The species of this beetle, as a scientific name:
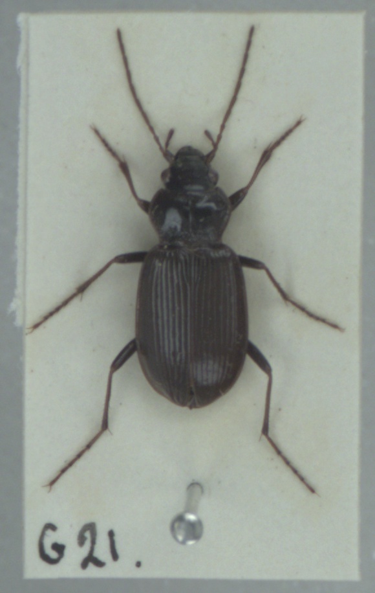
Nebria salina
